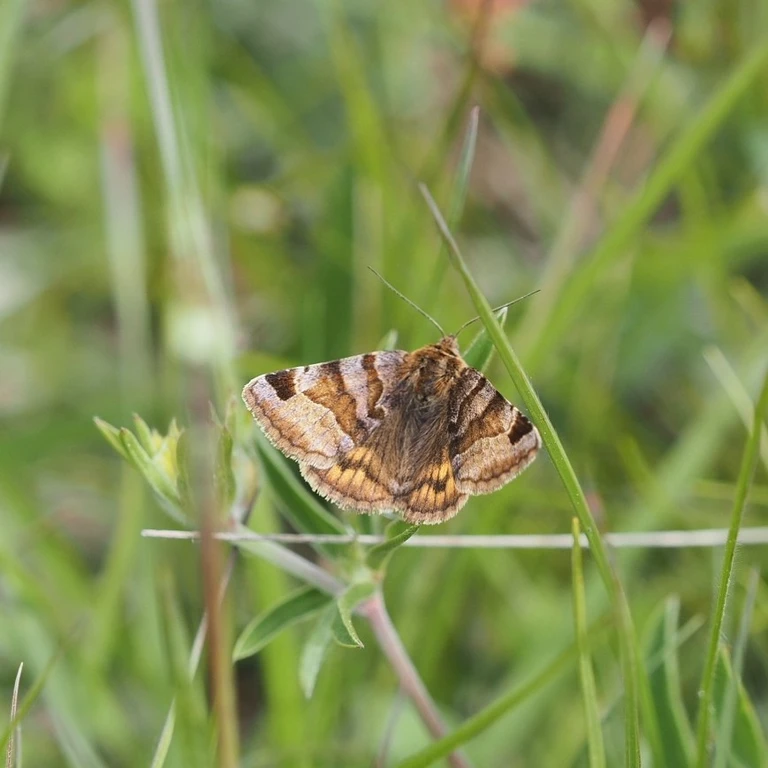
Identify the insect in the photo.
Euclidia glyphica
